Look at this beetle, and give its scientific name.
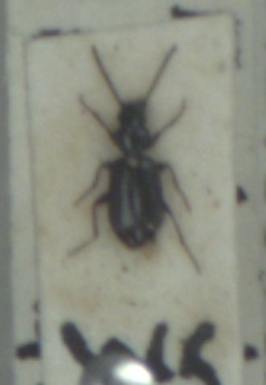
Microlestes maurus
